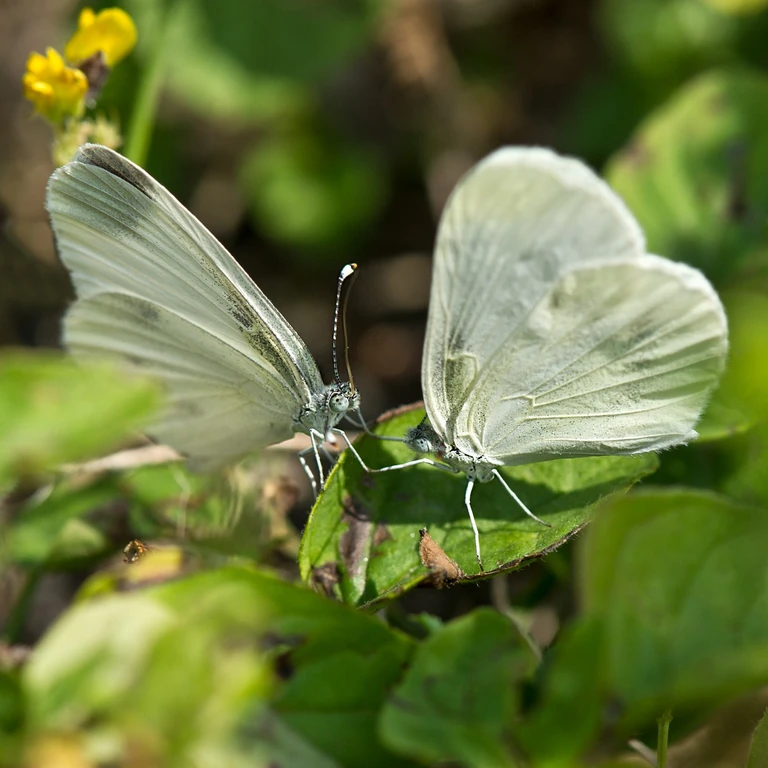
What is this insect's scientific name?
Leptidea sinapis/juvernica
